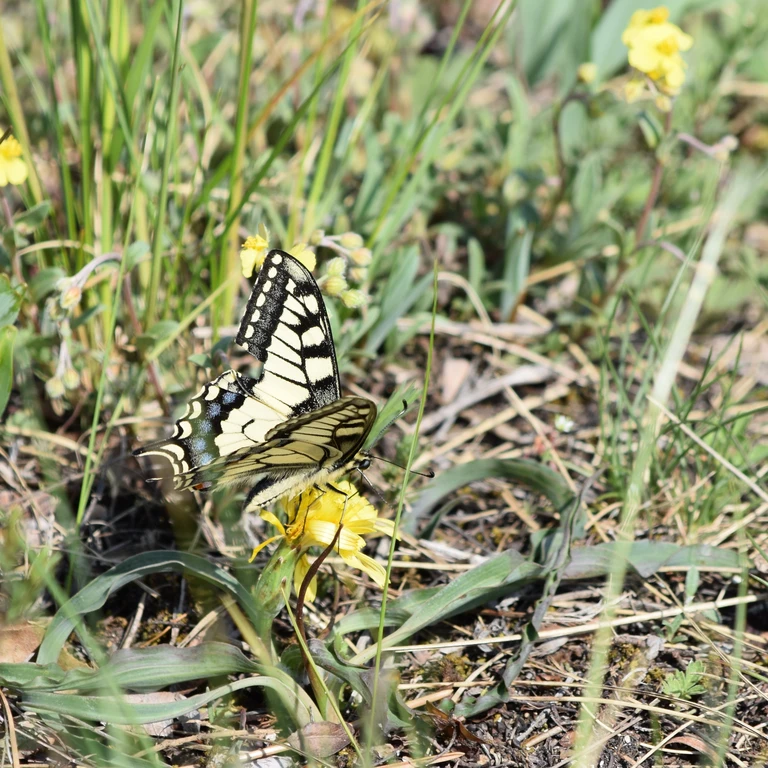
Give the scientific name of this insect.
Papilio machaon
